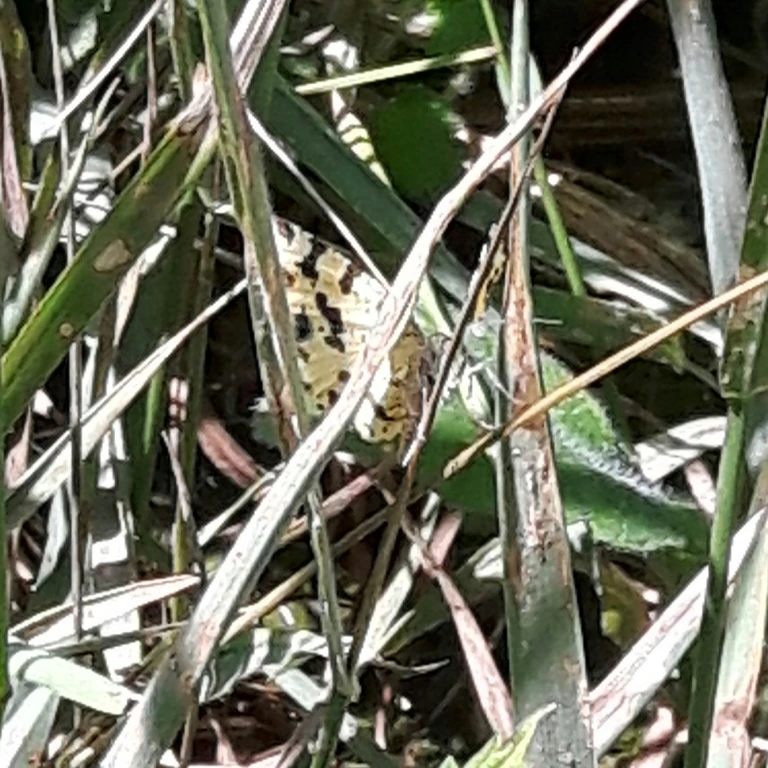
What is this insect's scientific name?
Pseudopanthera macularia
